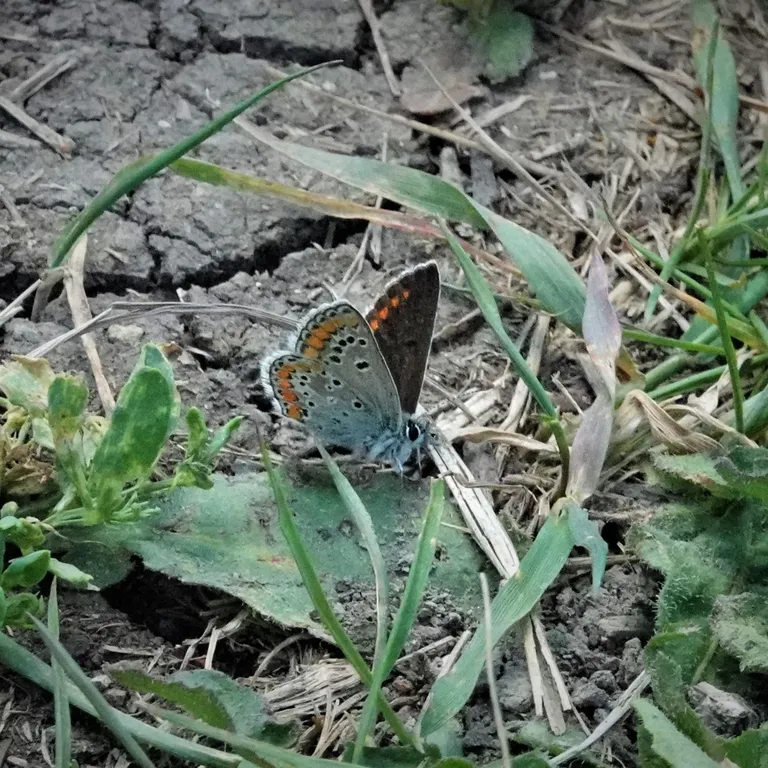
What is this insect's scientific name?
Aricia agestis/artaxerxes
